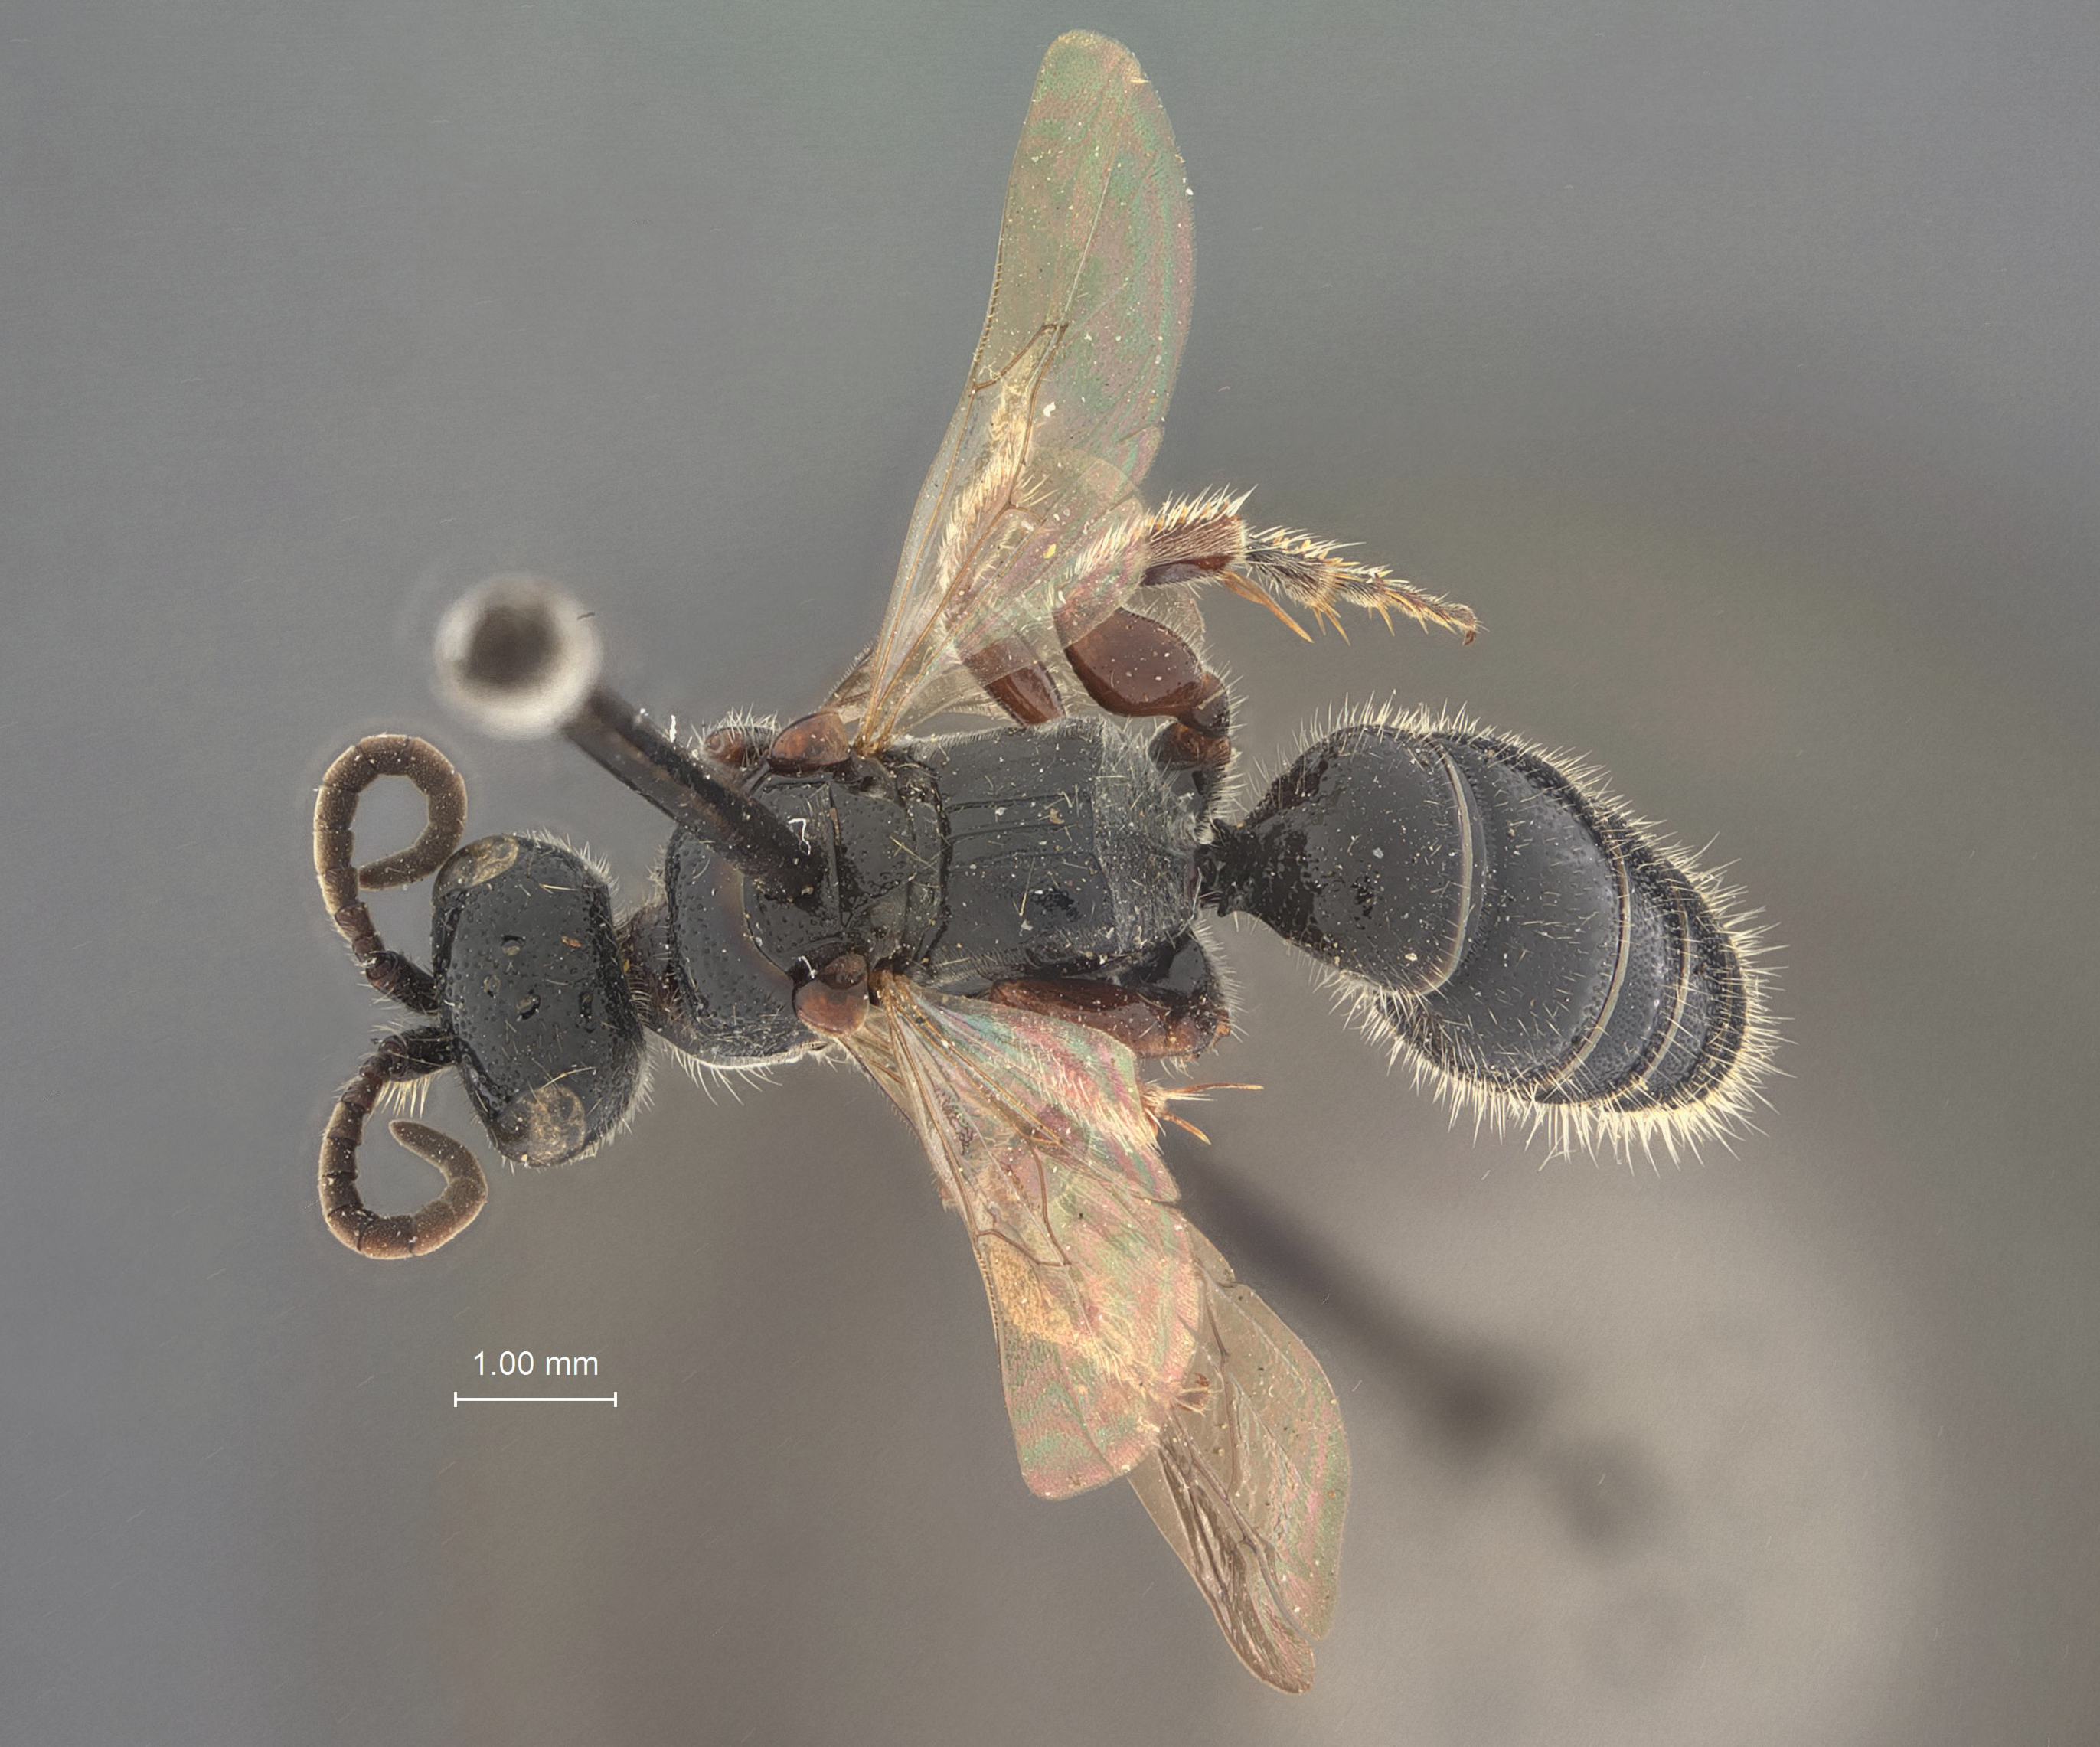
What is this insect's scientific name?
Tiphia frater
